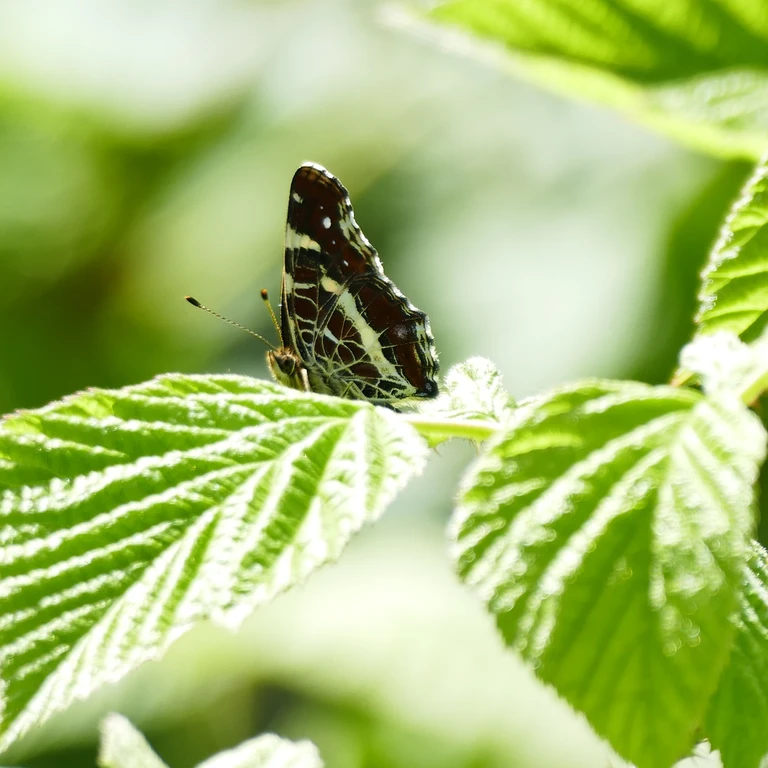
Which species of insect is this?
Araschnia levana
